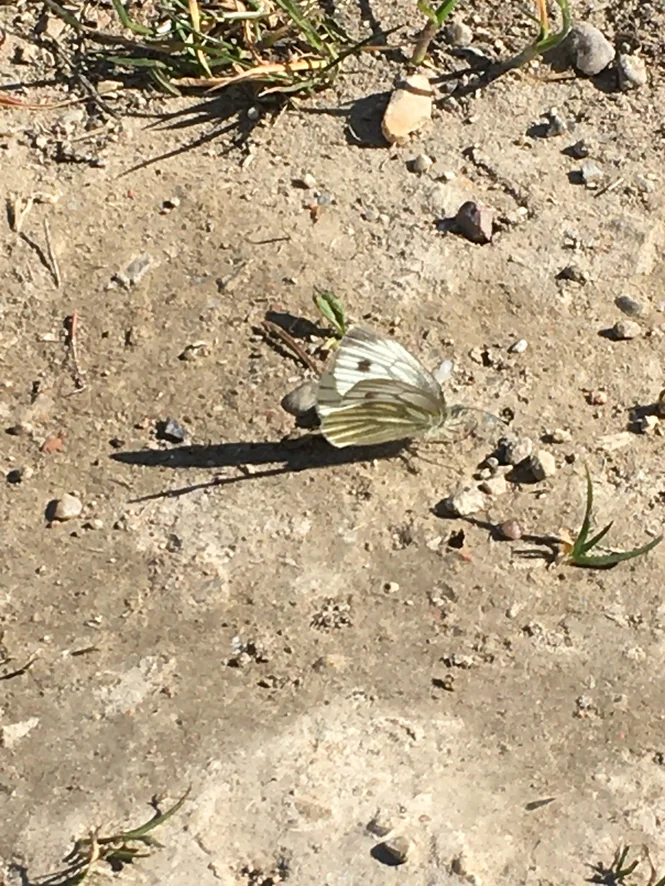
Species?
Pieris napi
